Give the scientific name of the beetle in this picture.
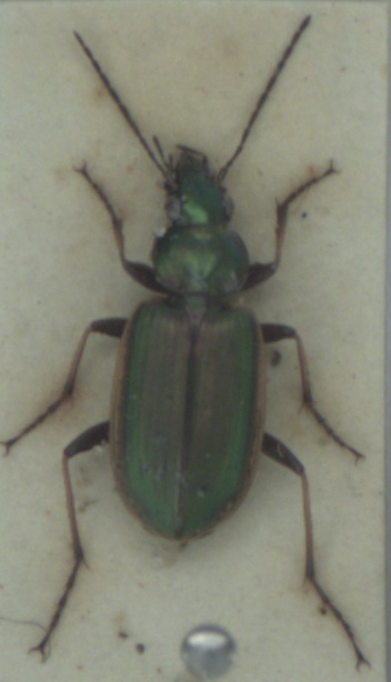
Agonum marginatum
